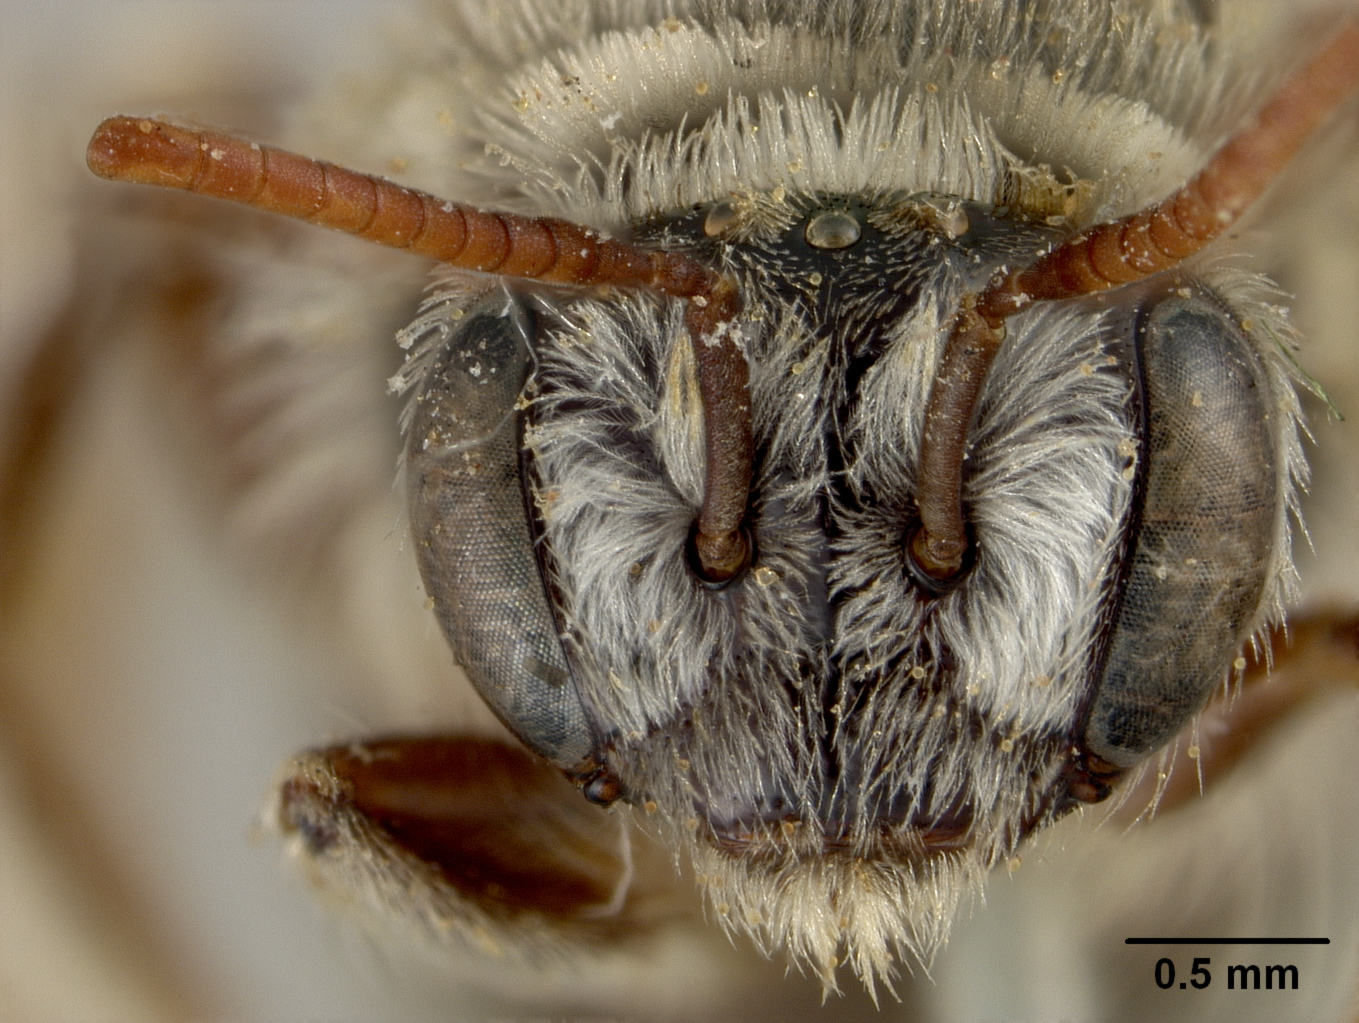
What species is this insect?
Exomalopsis verbesinae
